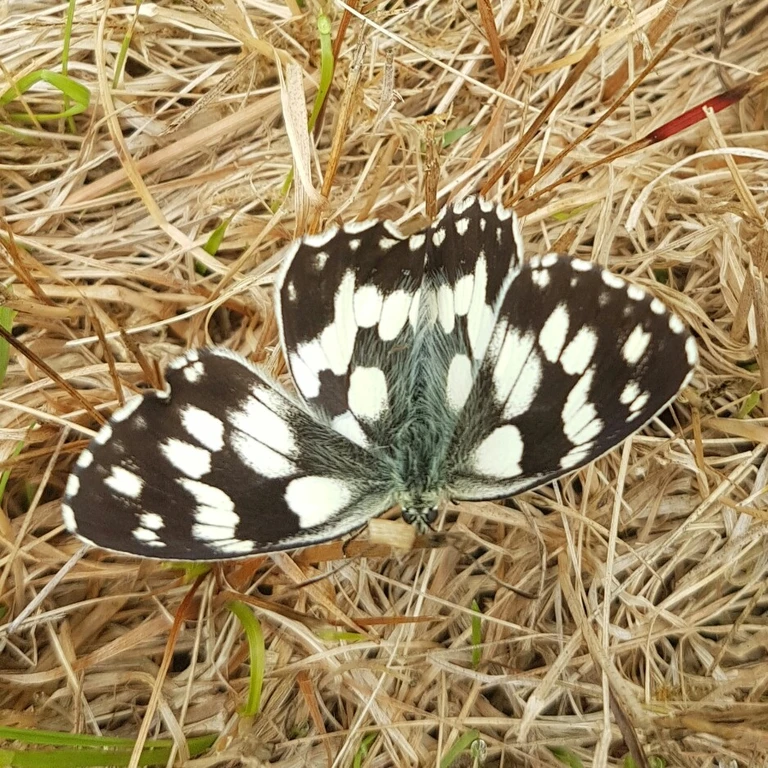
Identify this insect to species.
Melanargia galathea
